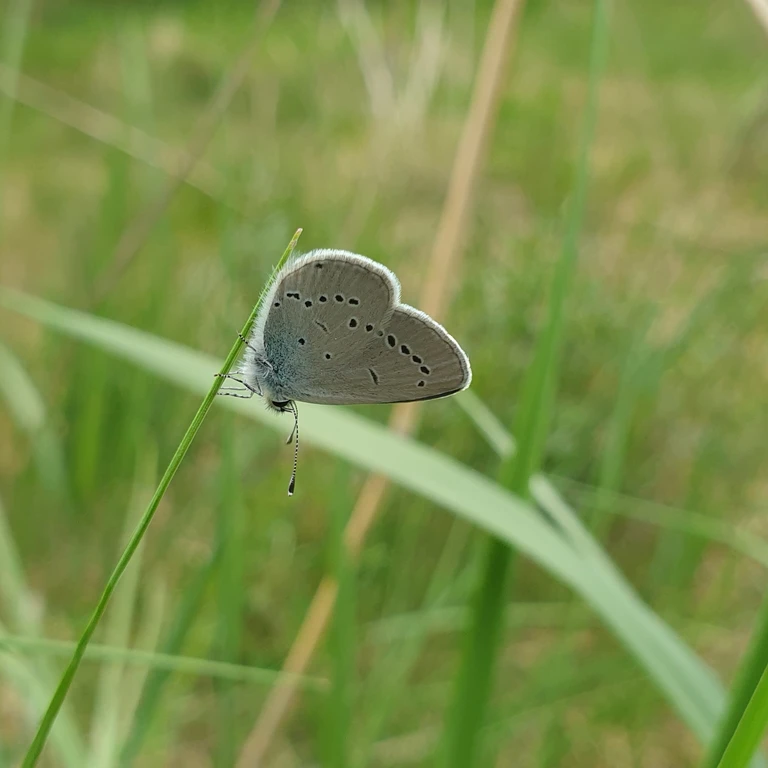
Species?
Cupido minimus
